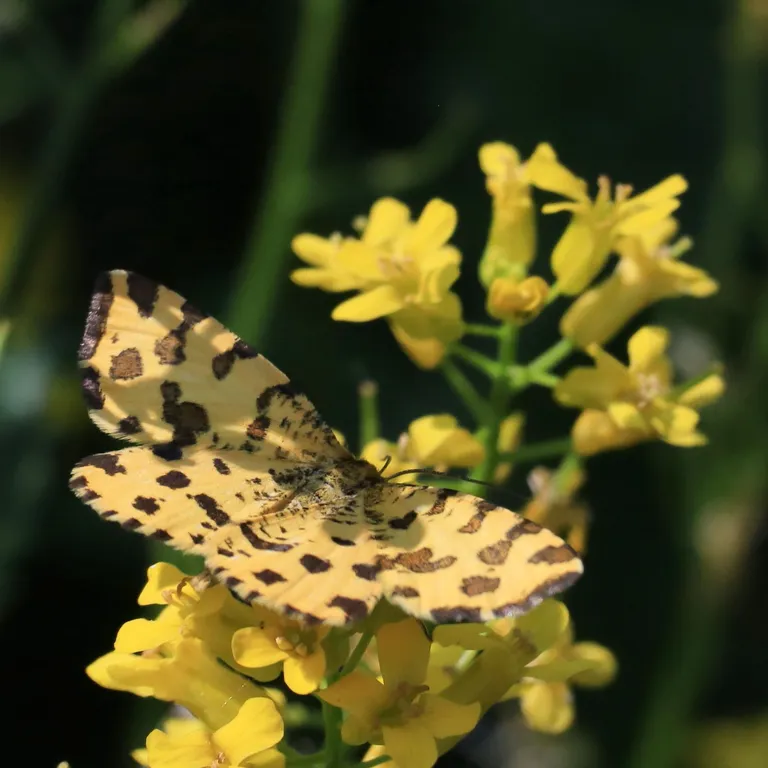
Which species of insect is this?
Pseudopanthera macularia
